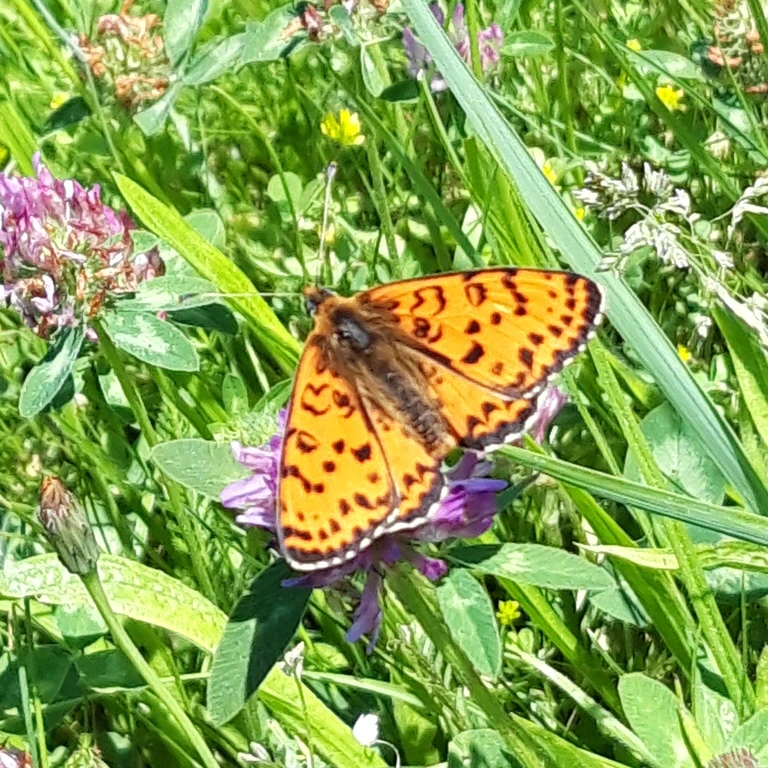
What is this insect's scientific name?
Melitaea didyma
